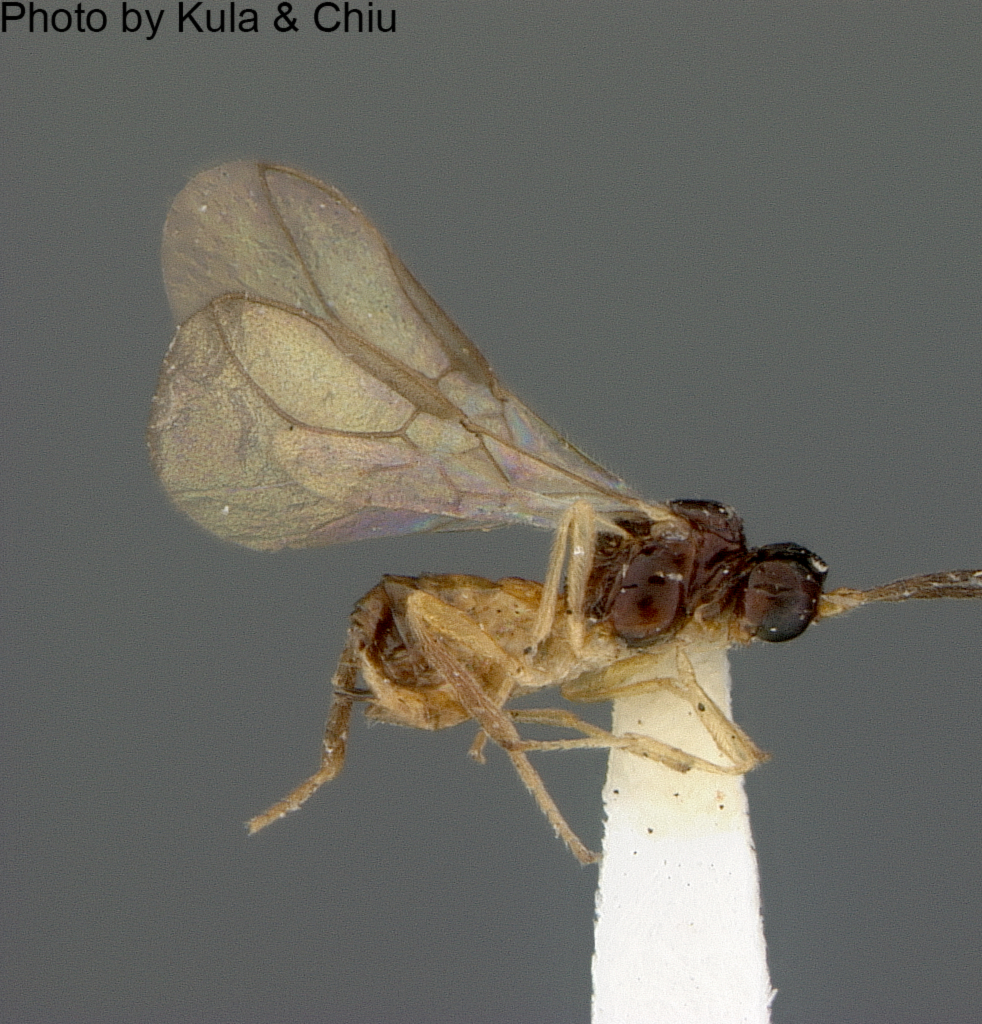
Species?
Dacnusa oscinidis
